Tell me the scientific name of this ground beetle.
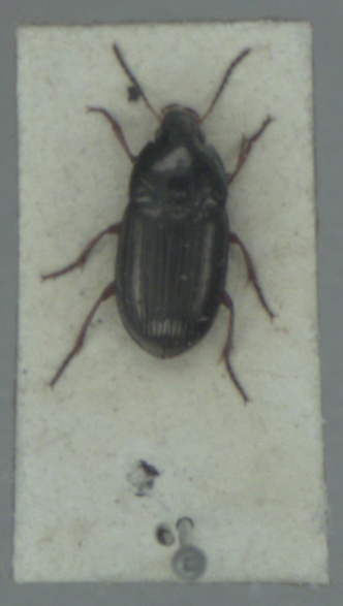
Amara familiaris
